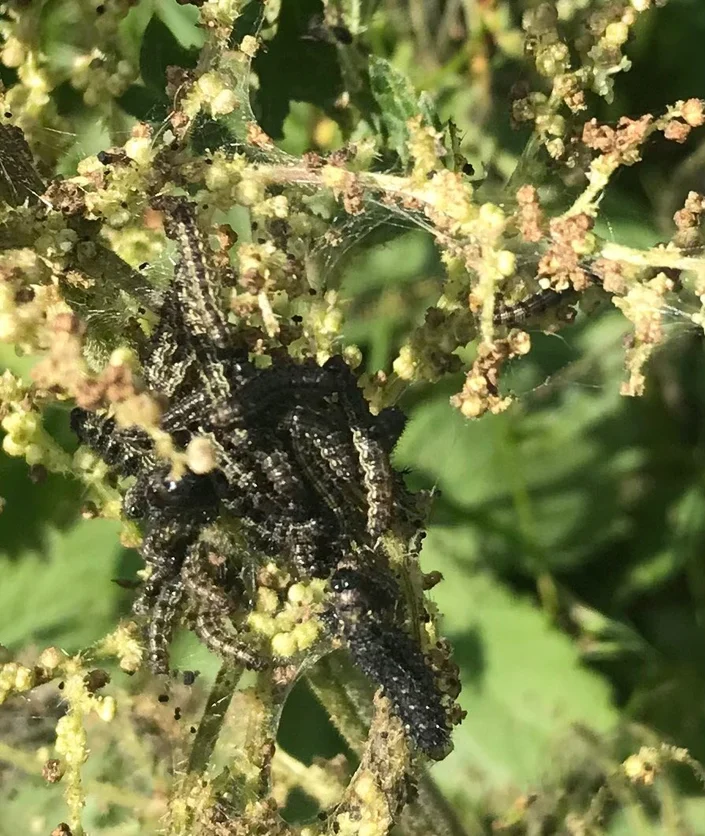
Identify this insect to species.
Aglais urticae
